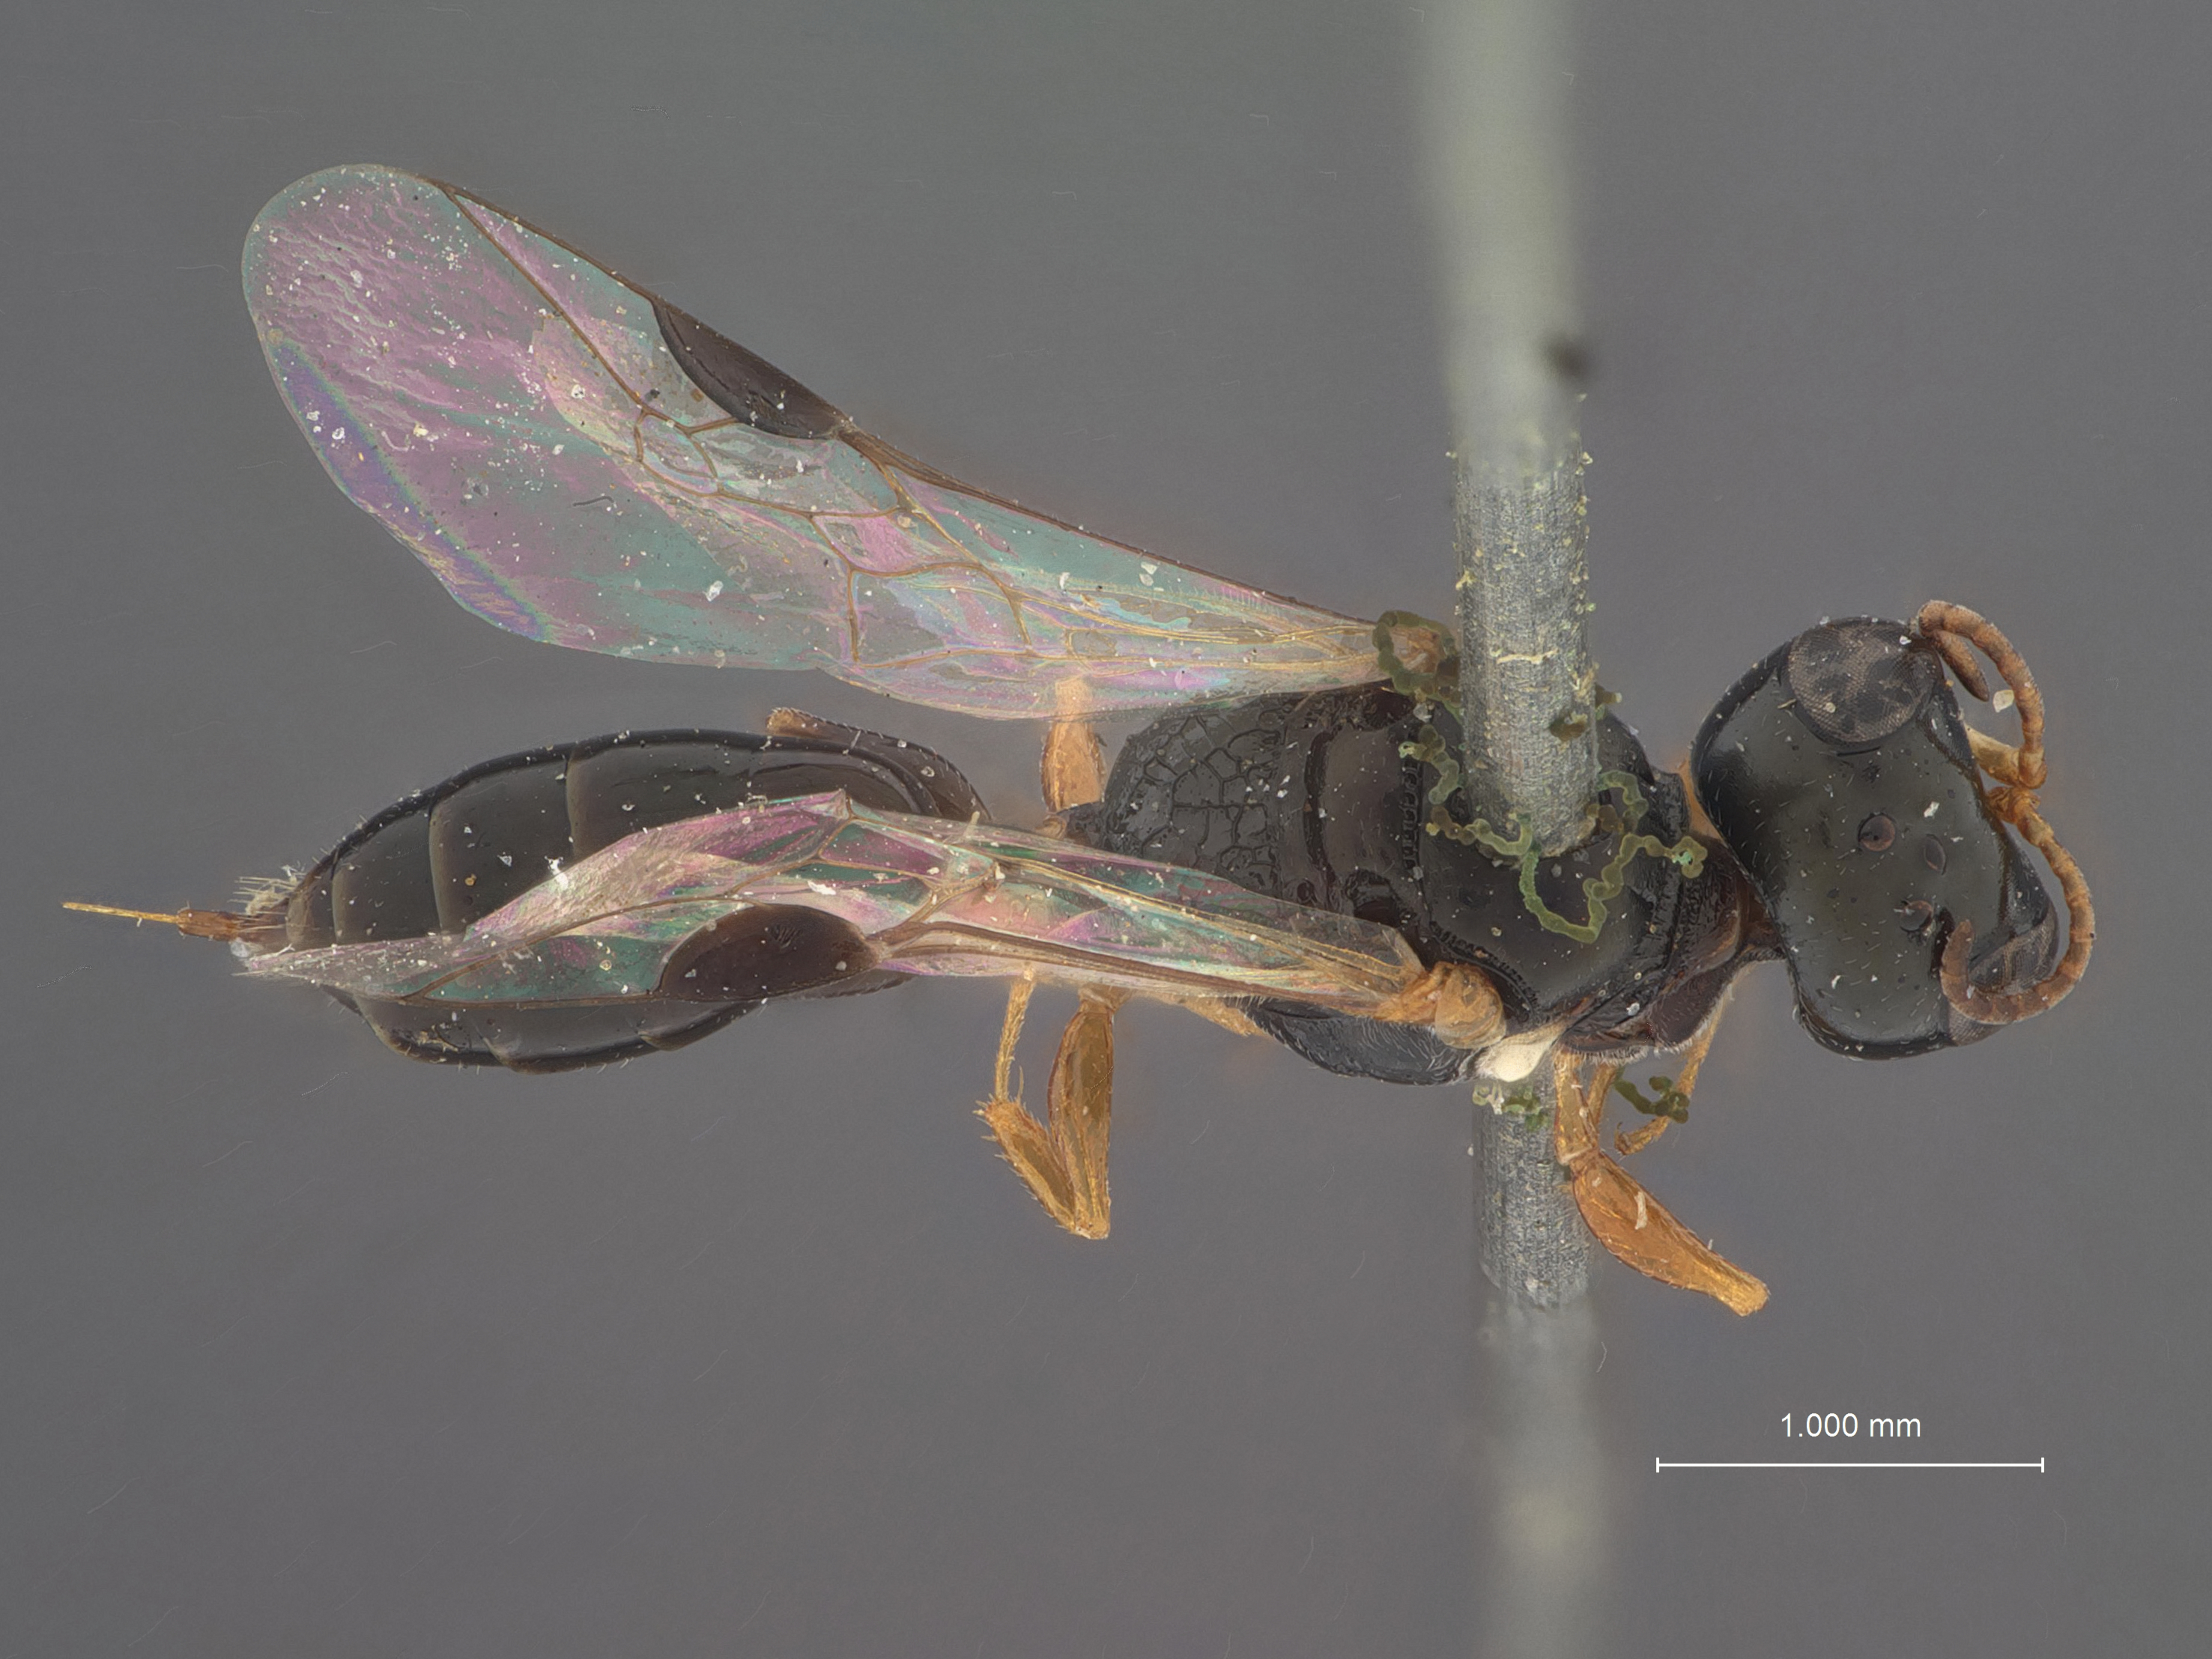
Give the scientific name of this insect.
Stigmus inordinatus
